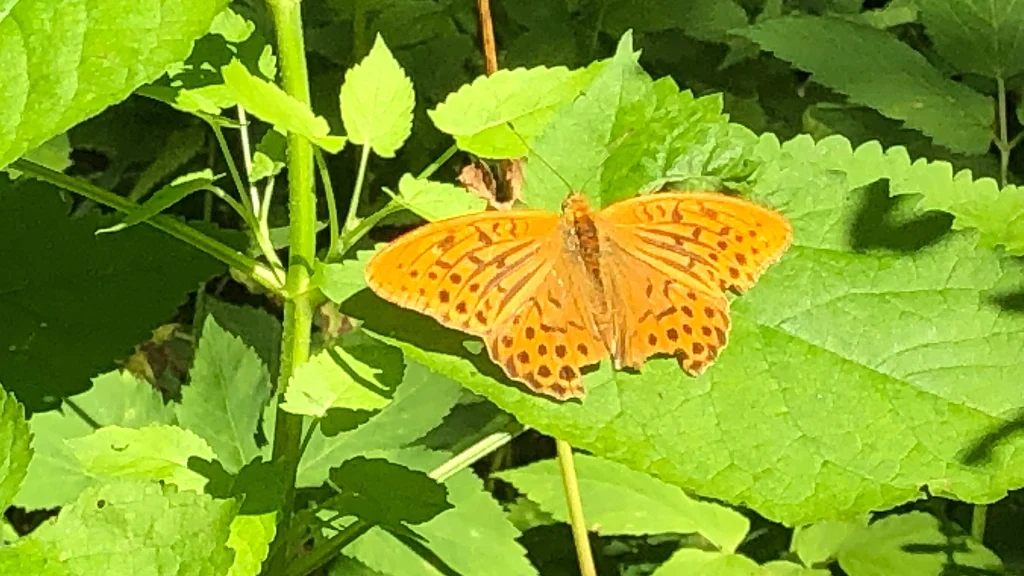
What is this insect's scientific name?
Argynnis paphia
